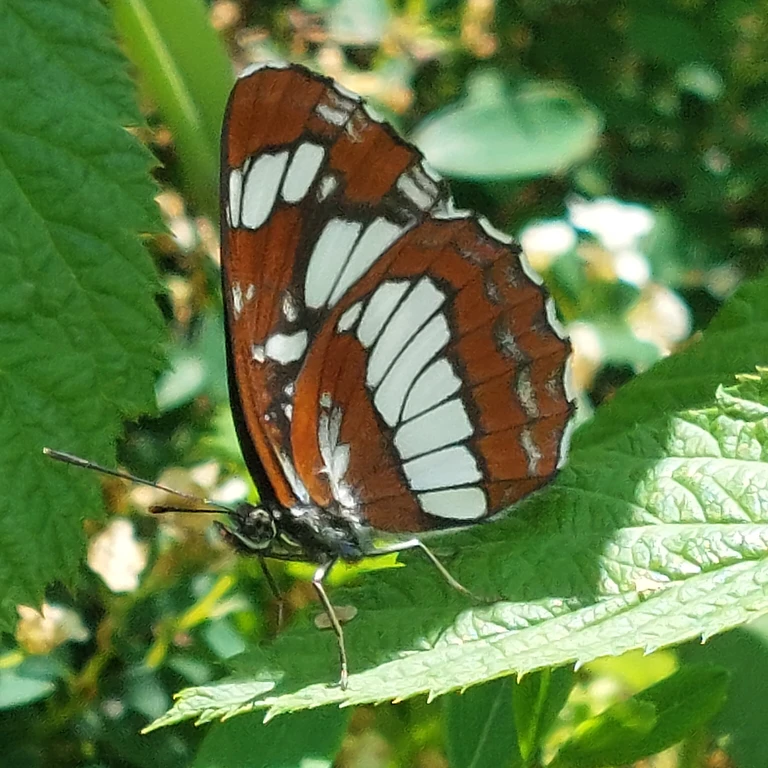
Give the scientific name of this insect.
Neptis rivularis
